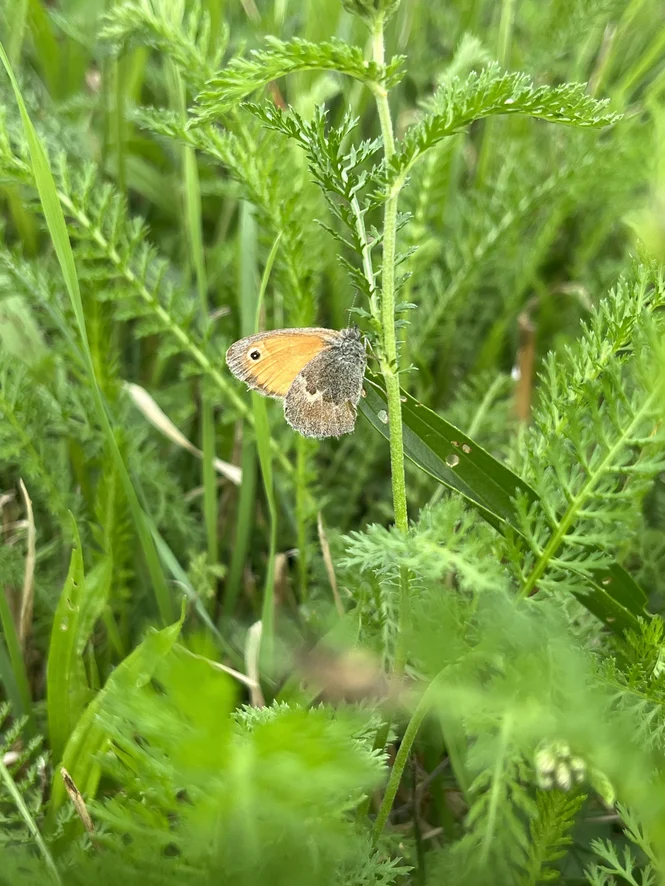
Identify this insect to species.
Coenonympha pamphilus
